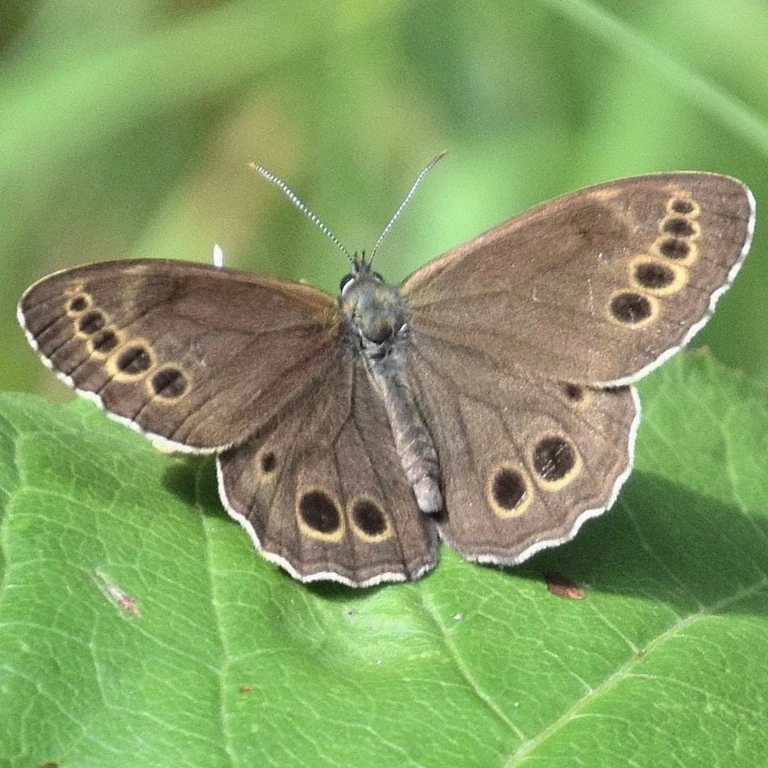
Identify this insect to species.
Lopinga achine (also Pararge achine)
